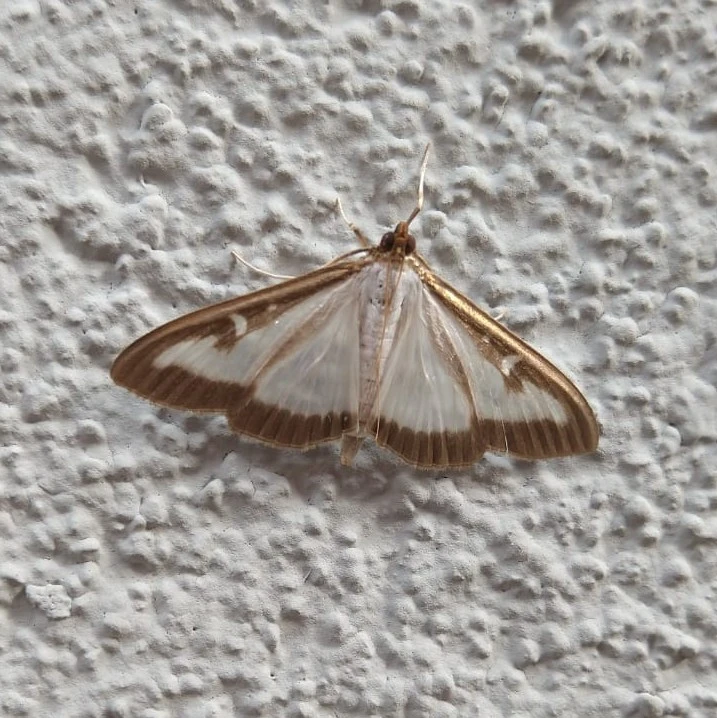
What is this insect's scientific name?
Cydalima perspectalis
